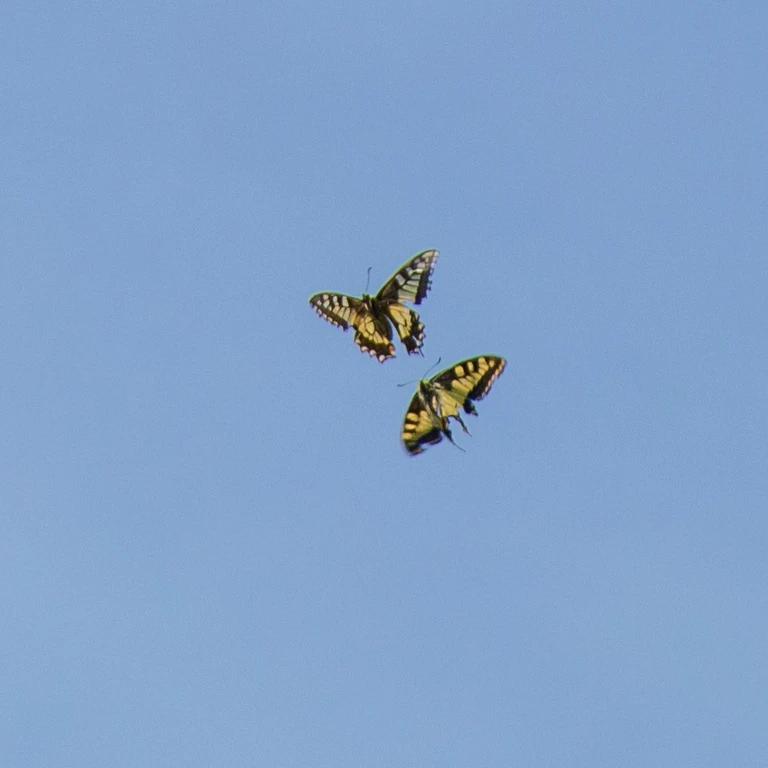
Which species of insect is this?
Papilio machaon
